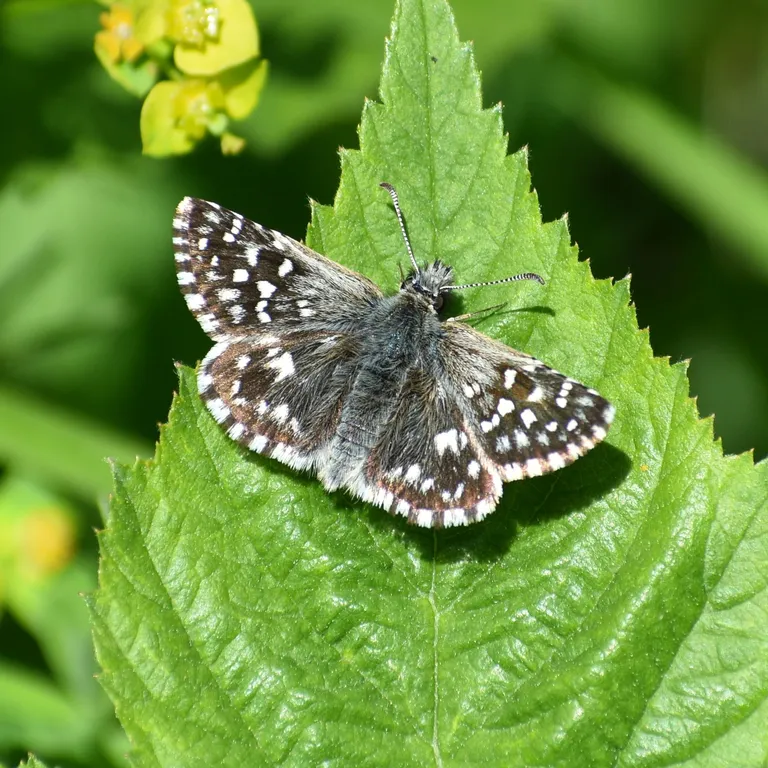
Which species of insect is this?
Pyrgus malvae
